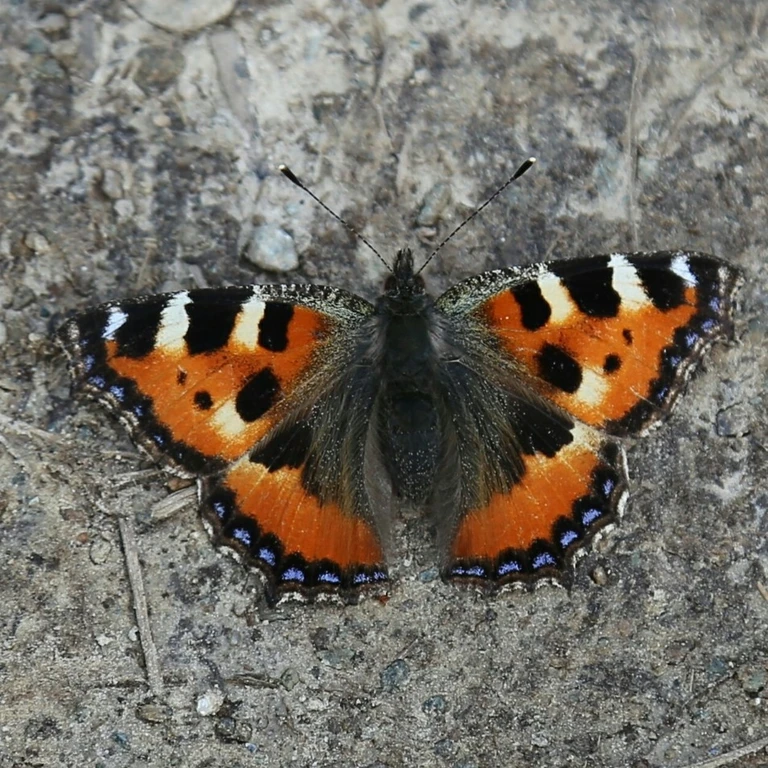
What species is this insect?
Aglais urticae
